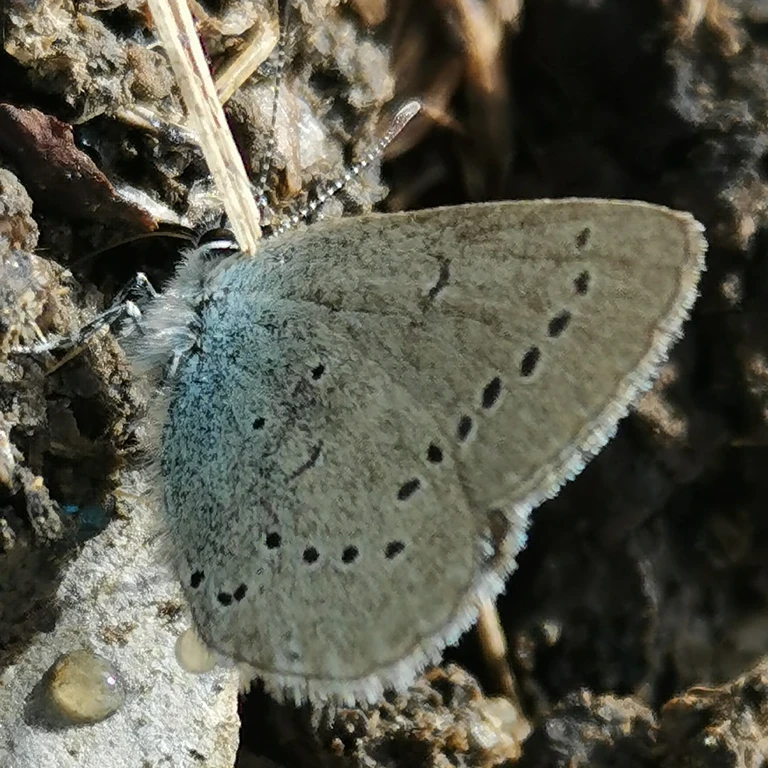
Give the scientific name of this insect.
Cupido minimus
